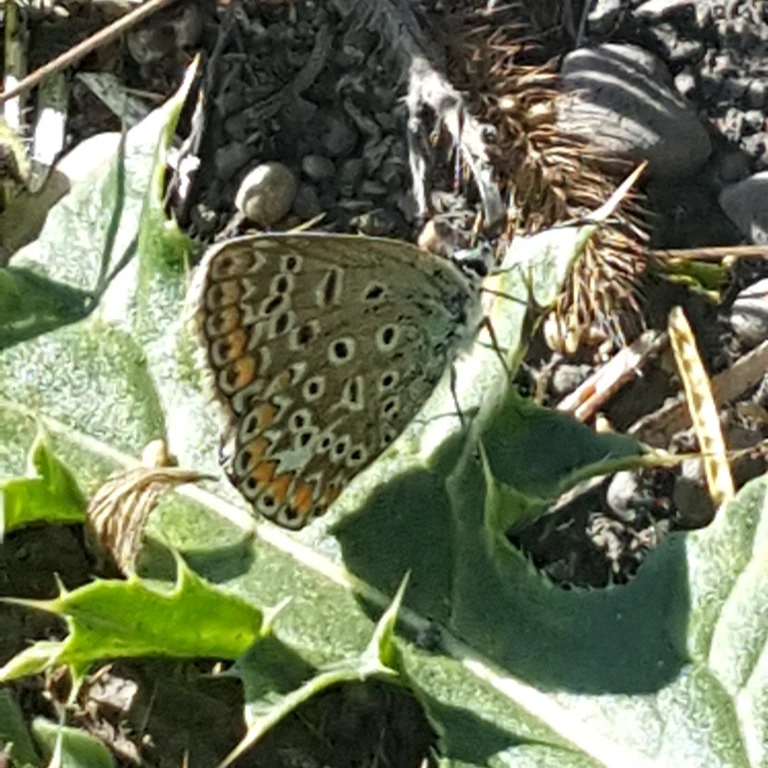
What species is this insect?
Polyommatus icarus
